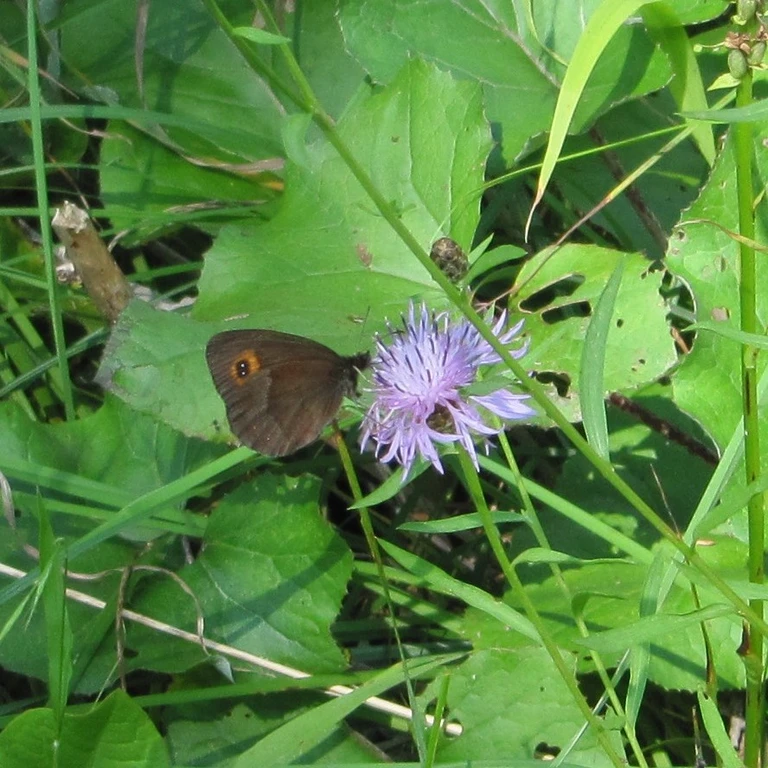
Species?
Erebia aethiops
